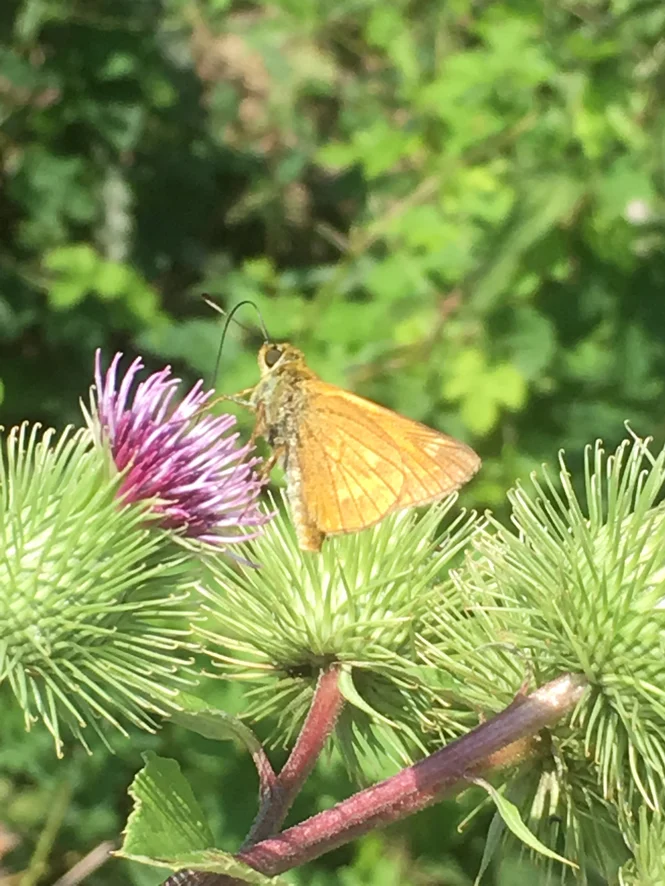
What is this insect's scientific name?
Ochlodes sylvanus (also Ochlodes venata)
